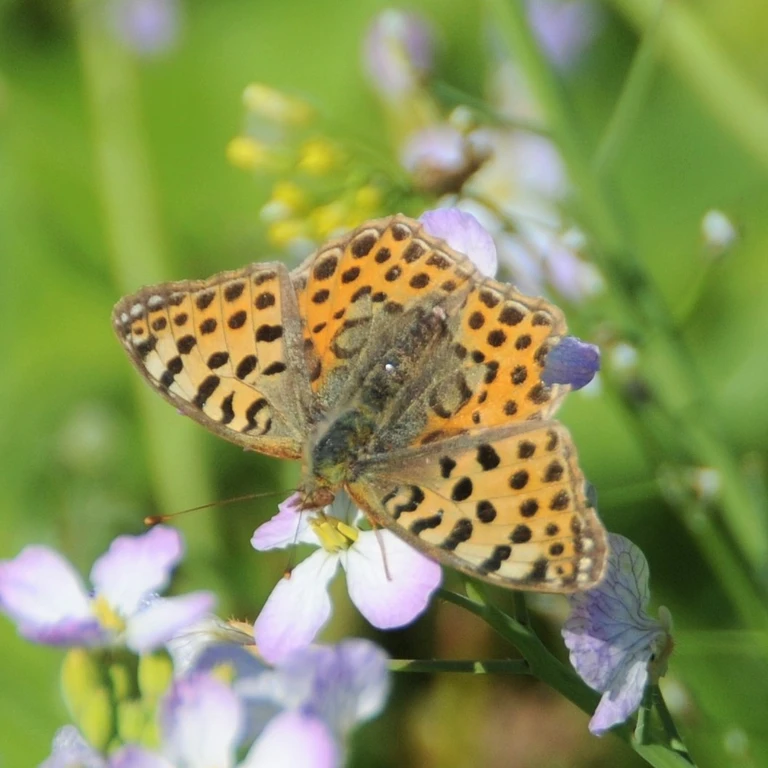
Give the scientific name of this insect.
Issoria lathonia
